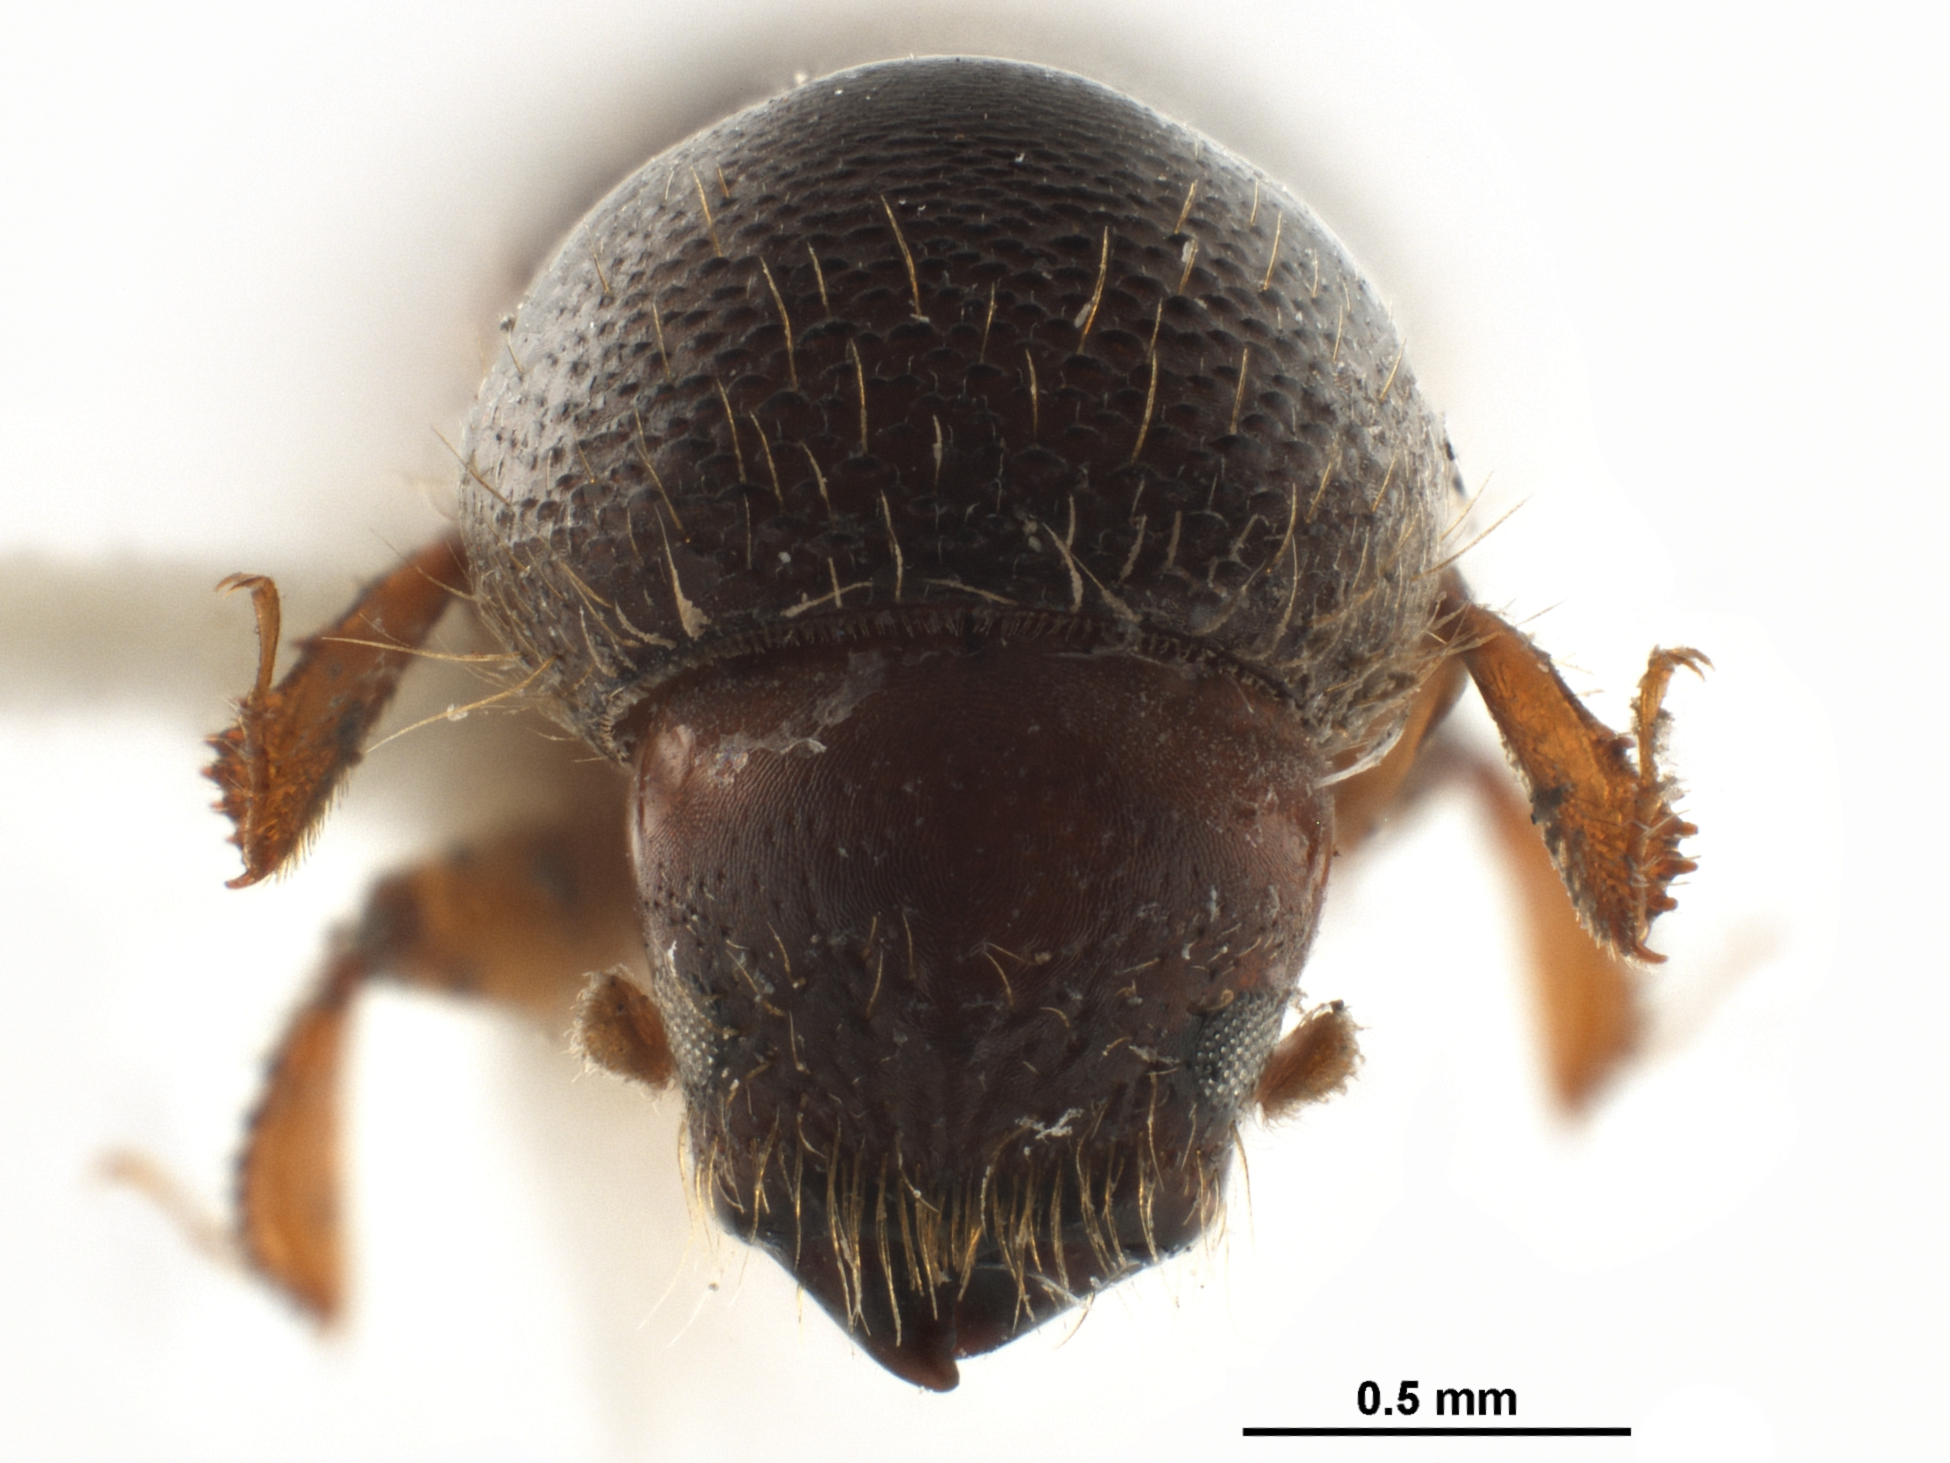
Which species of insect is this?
Euwallacea dilatatiformis
